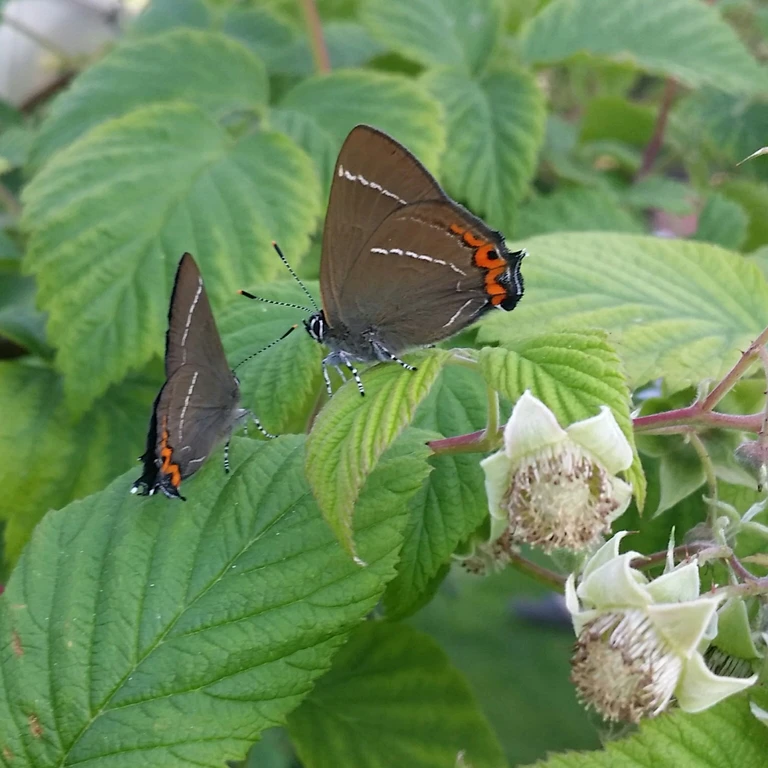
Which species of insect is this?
Satyrium w-album
